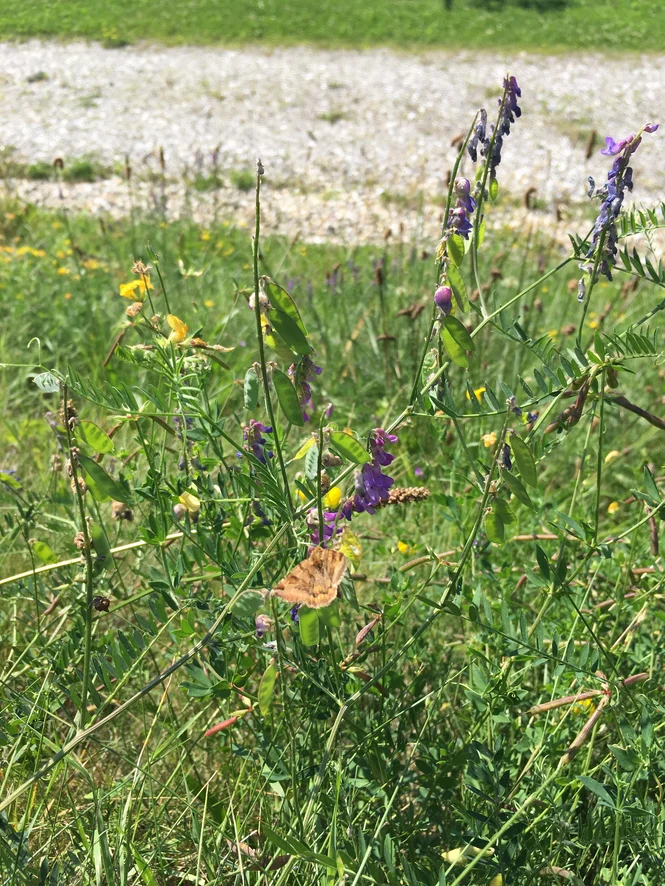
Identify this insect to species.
Euclidia glyphica
